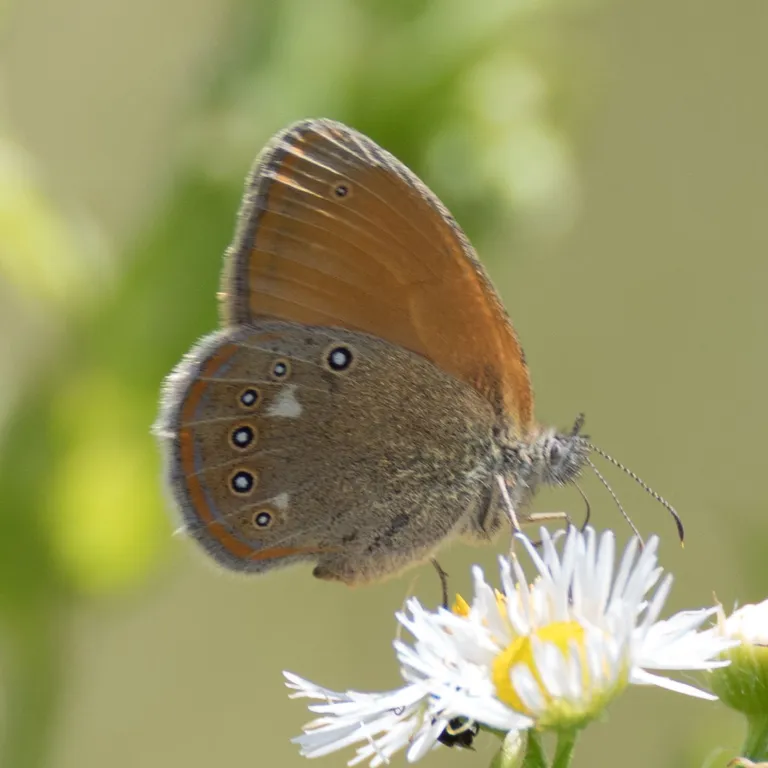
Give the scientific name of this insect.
Coenonympha glycerion (also Coenonympha iphis)
